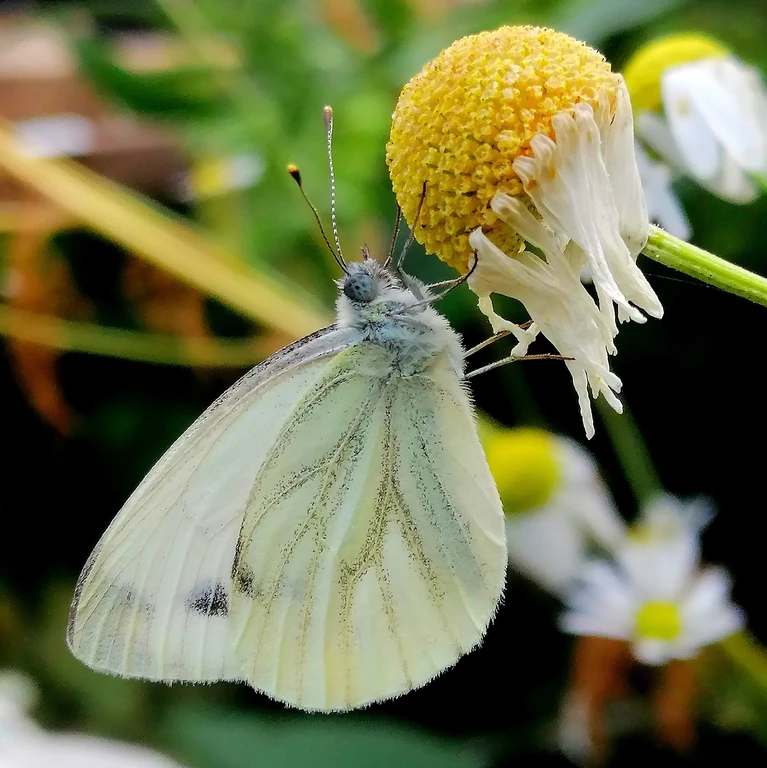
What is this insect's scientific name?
Pieris napi
